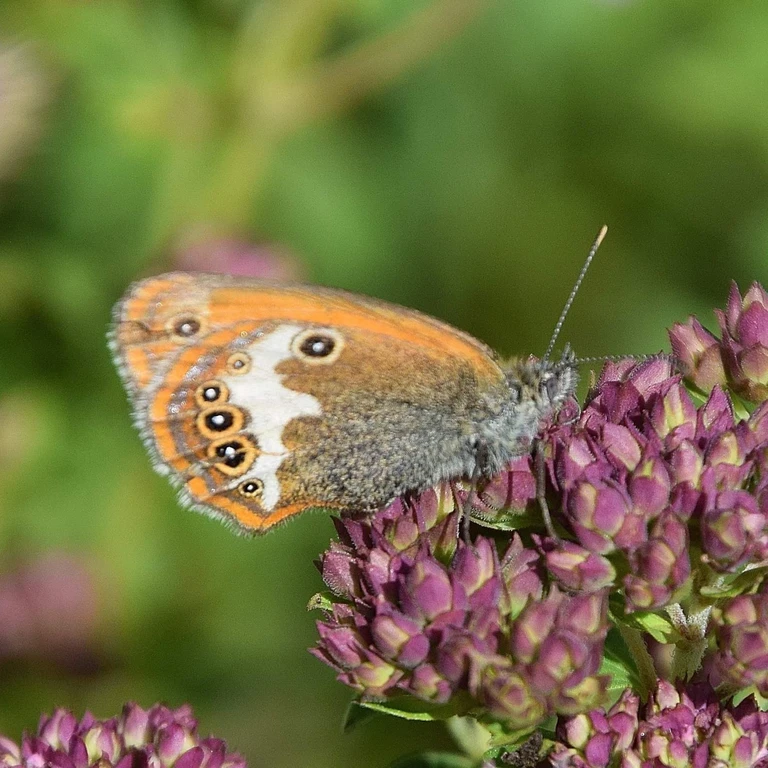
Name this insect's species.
Coenonympha arcania
